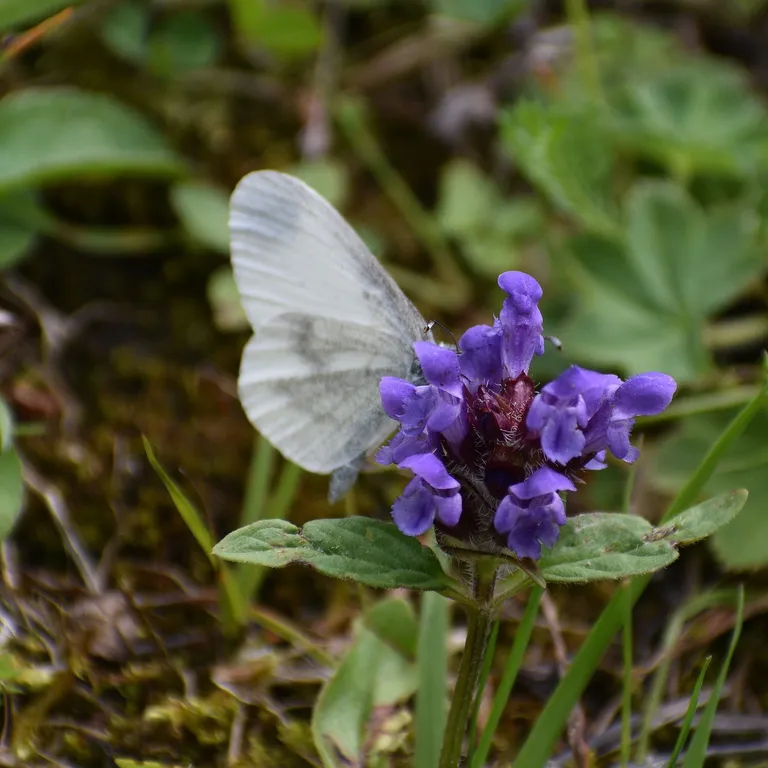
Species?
Leptidea sinapis/juvernica
